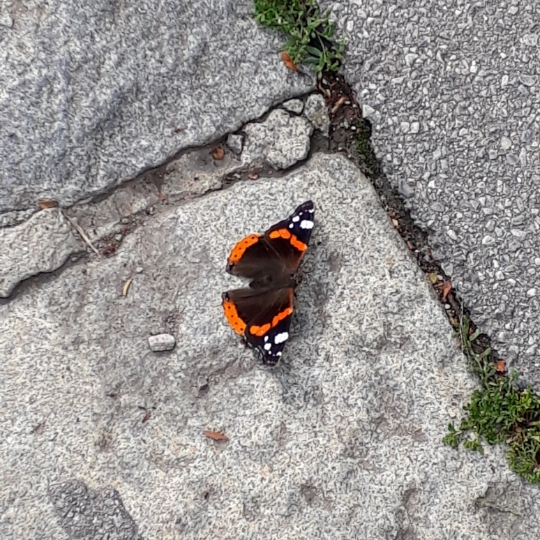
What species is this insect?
Vanessa atalanta
